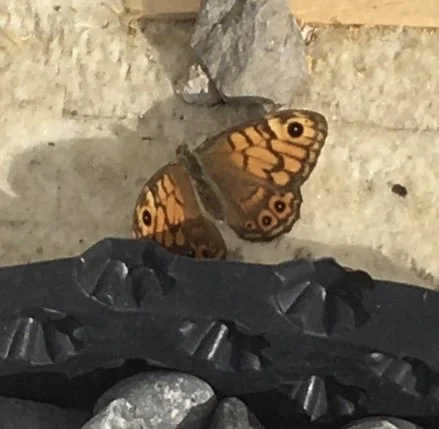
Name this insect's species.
Lasiommata megera (also Pararge megera)
